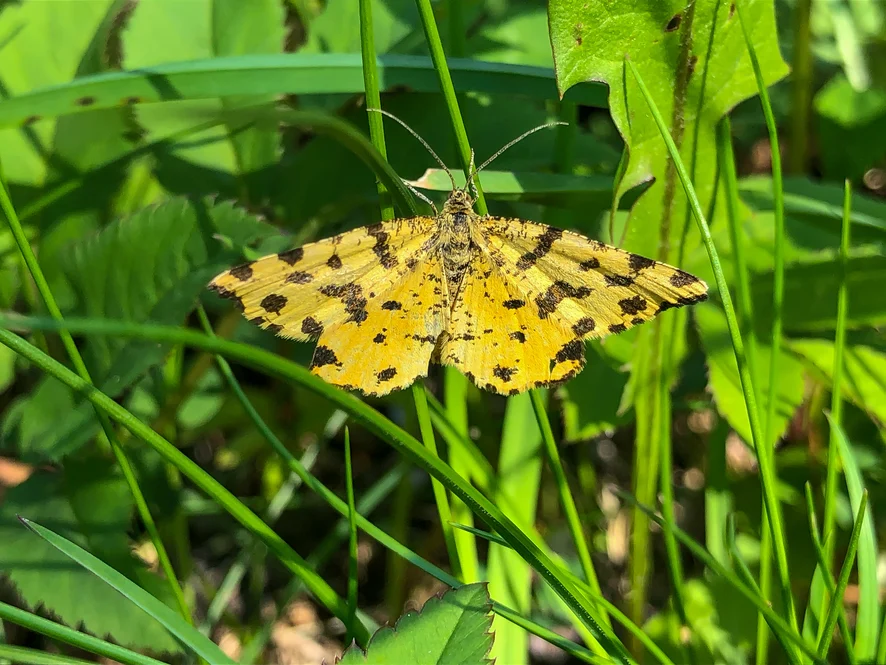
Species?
Pseudopanthera macularia
